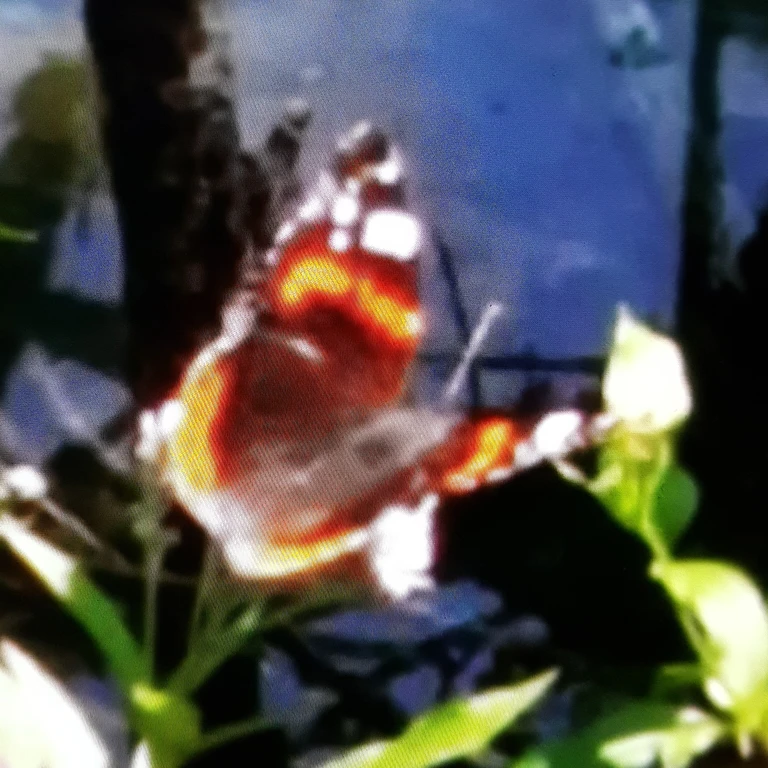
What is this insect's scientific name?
Vanessa atalanta
